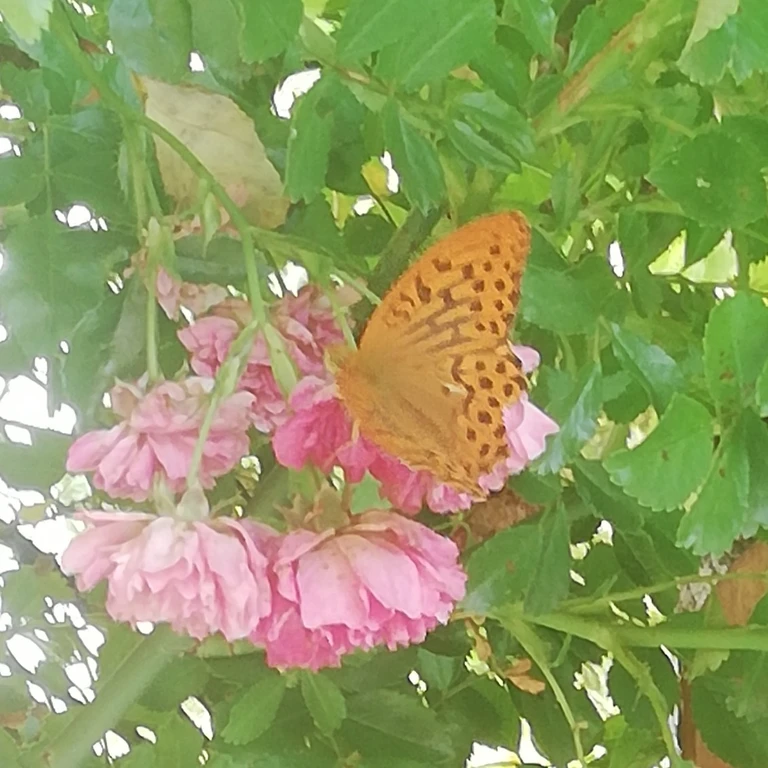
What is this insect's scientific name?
Argynnis paphia
